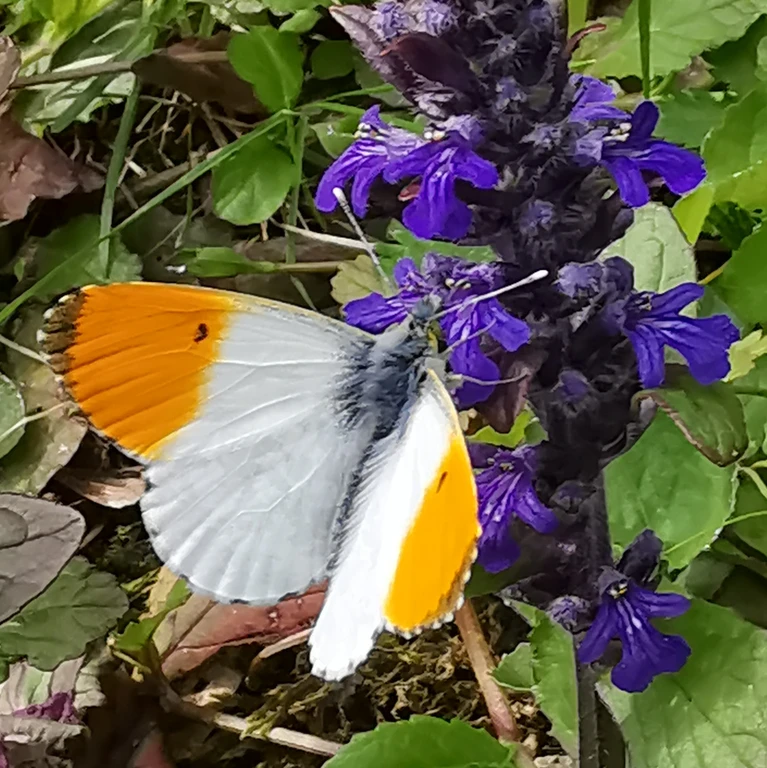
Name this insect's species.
Anthocharis cardamines
